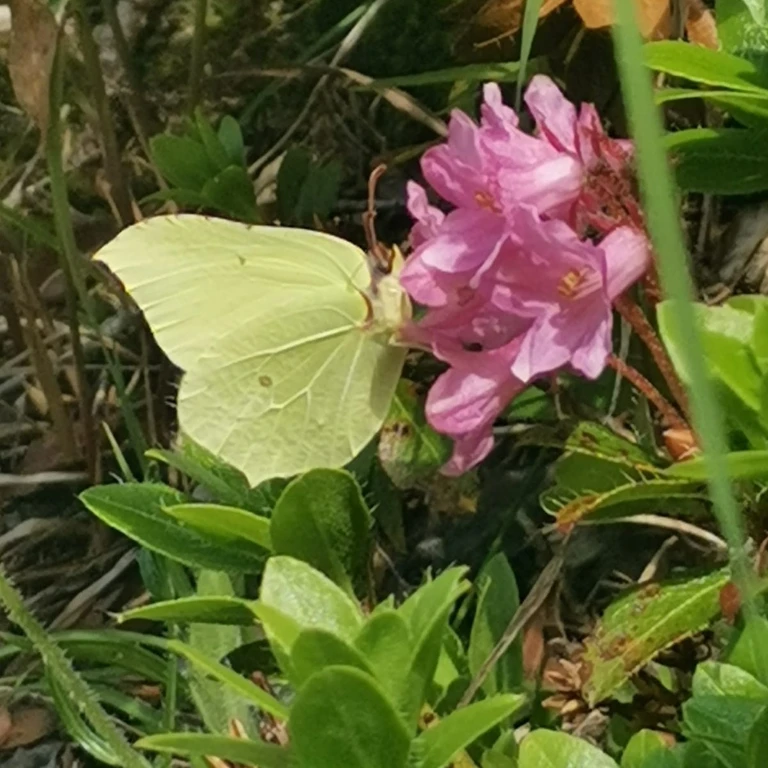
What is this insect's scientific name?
Gonepteryx rhamni
